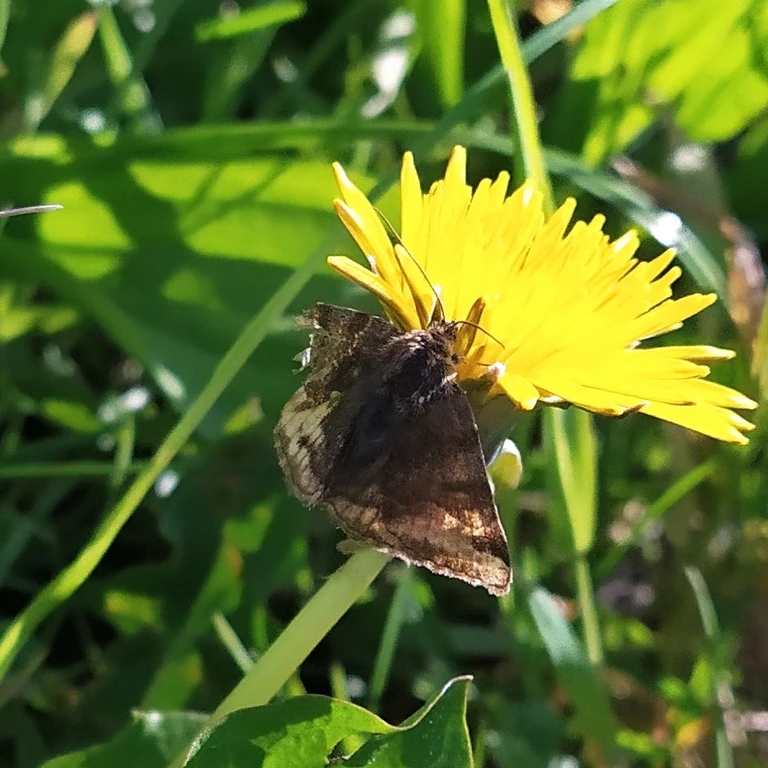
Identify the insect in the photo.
Euclidia glyphica
